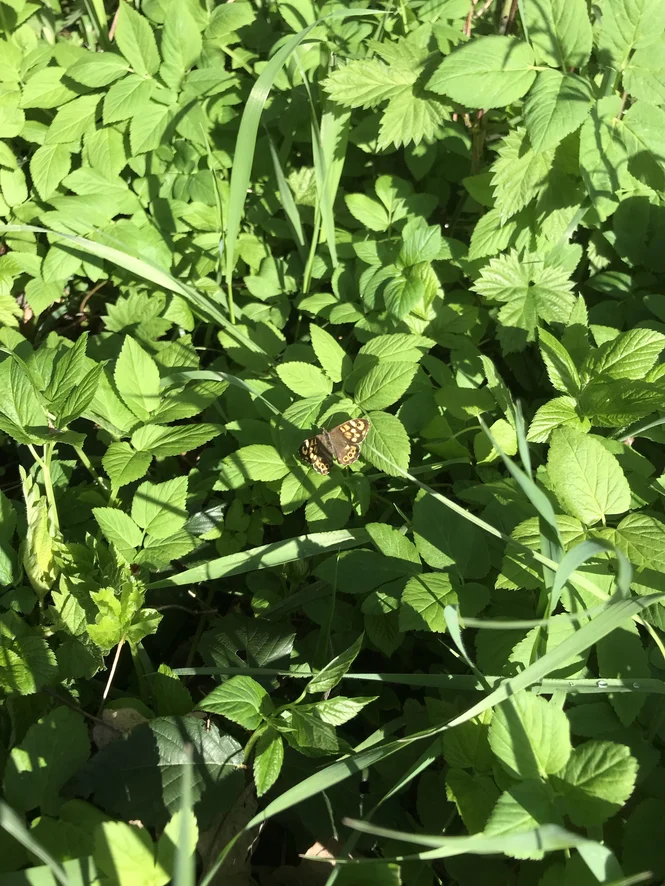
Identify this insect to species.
Pararge aegeria
